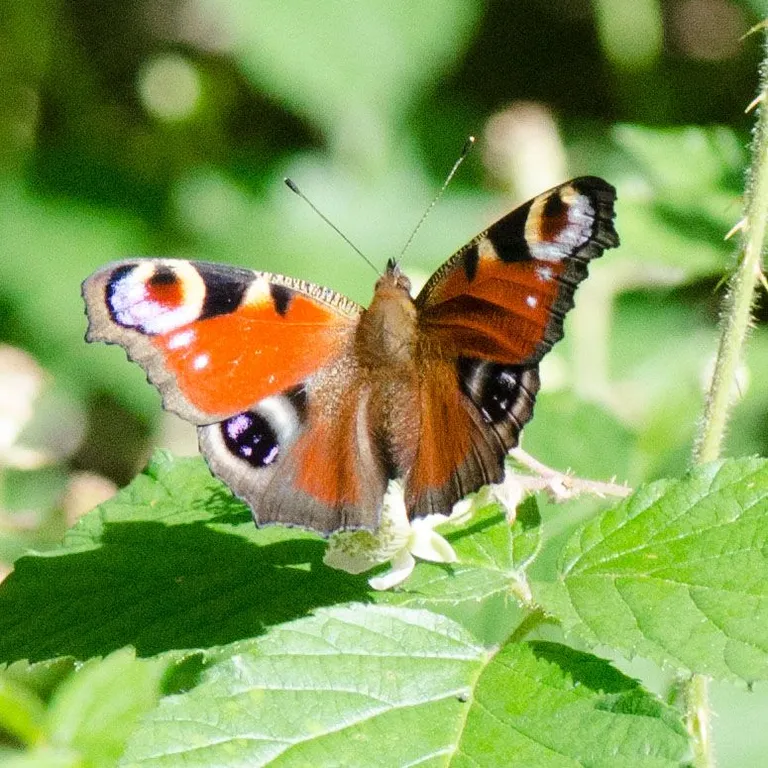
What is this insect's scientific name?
Aglais io
